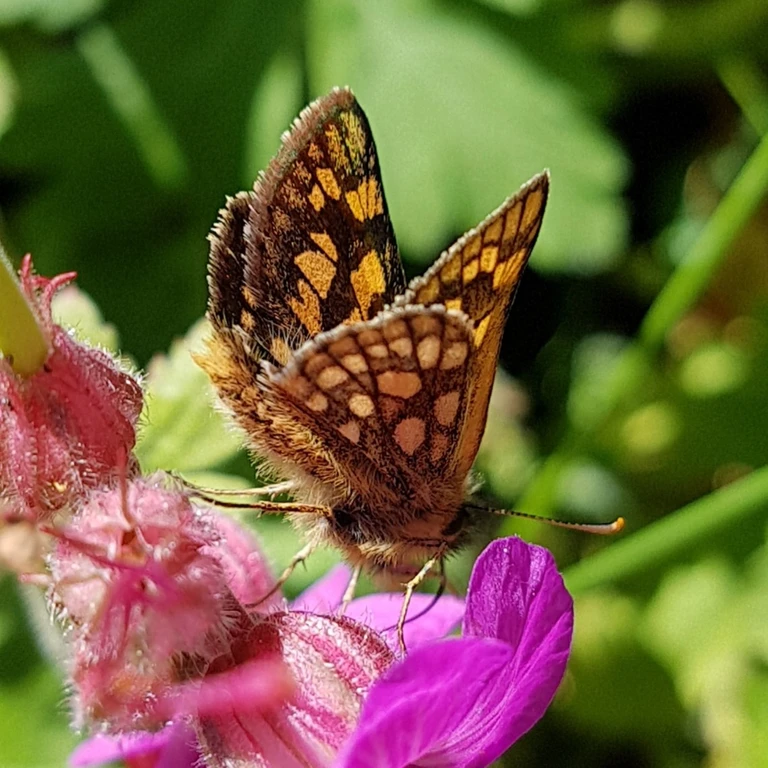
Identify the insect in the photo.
Carterocephalus palaemon
